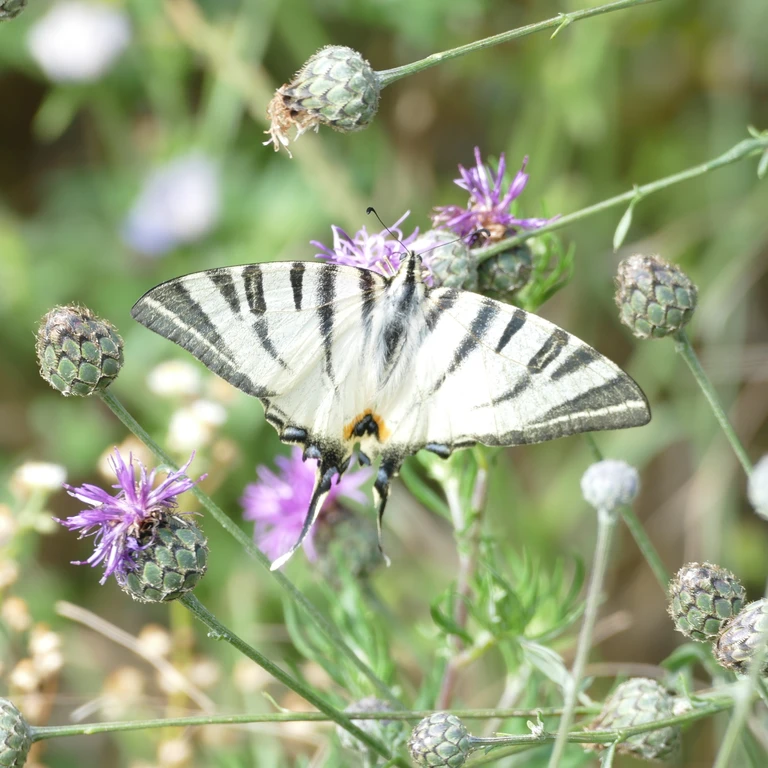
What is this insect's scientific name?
Iphiclides podalirius
